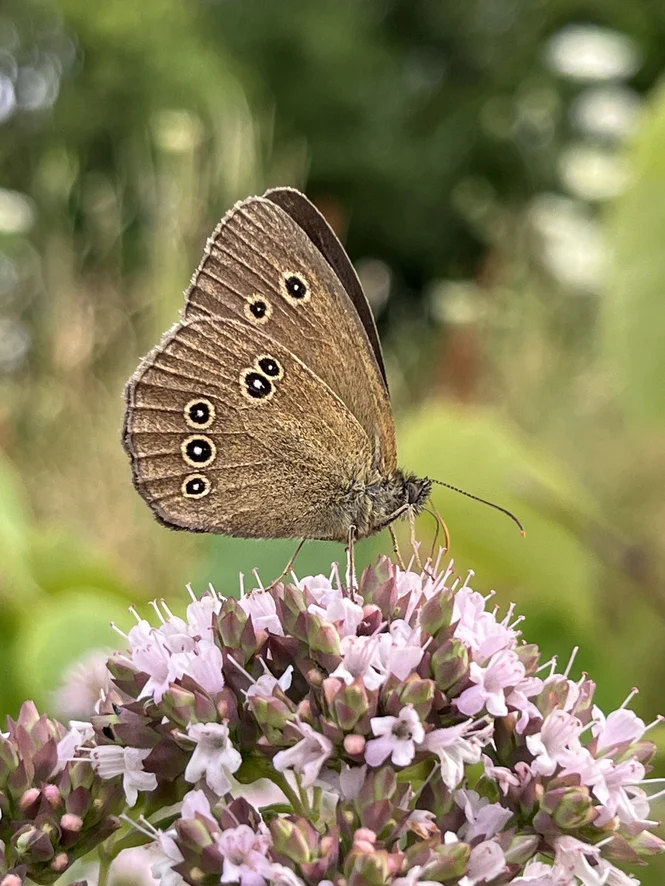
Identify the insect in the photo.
Aphantopus hyperantus
